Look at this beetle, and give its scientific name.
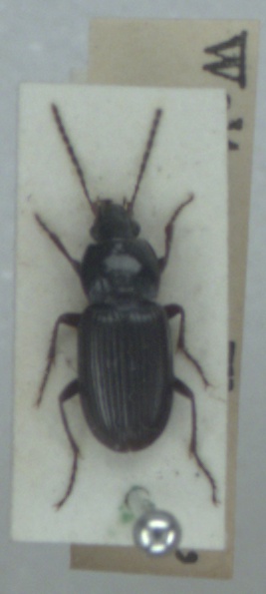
Pterostichus vernalis
